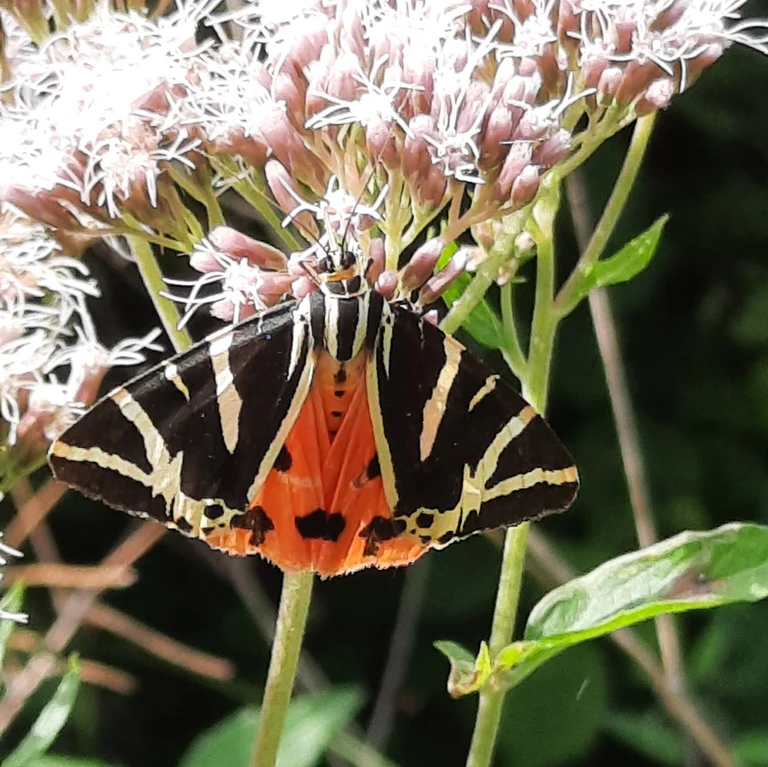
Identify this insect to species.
Euplagia quadripunctaria
